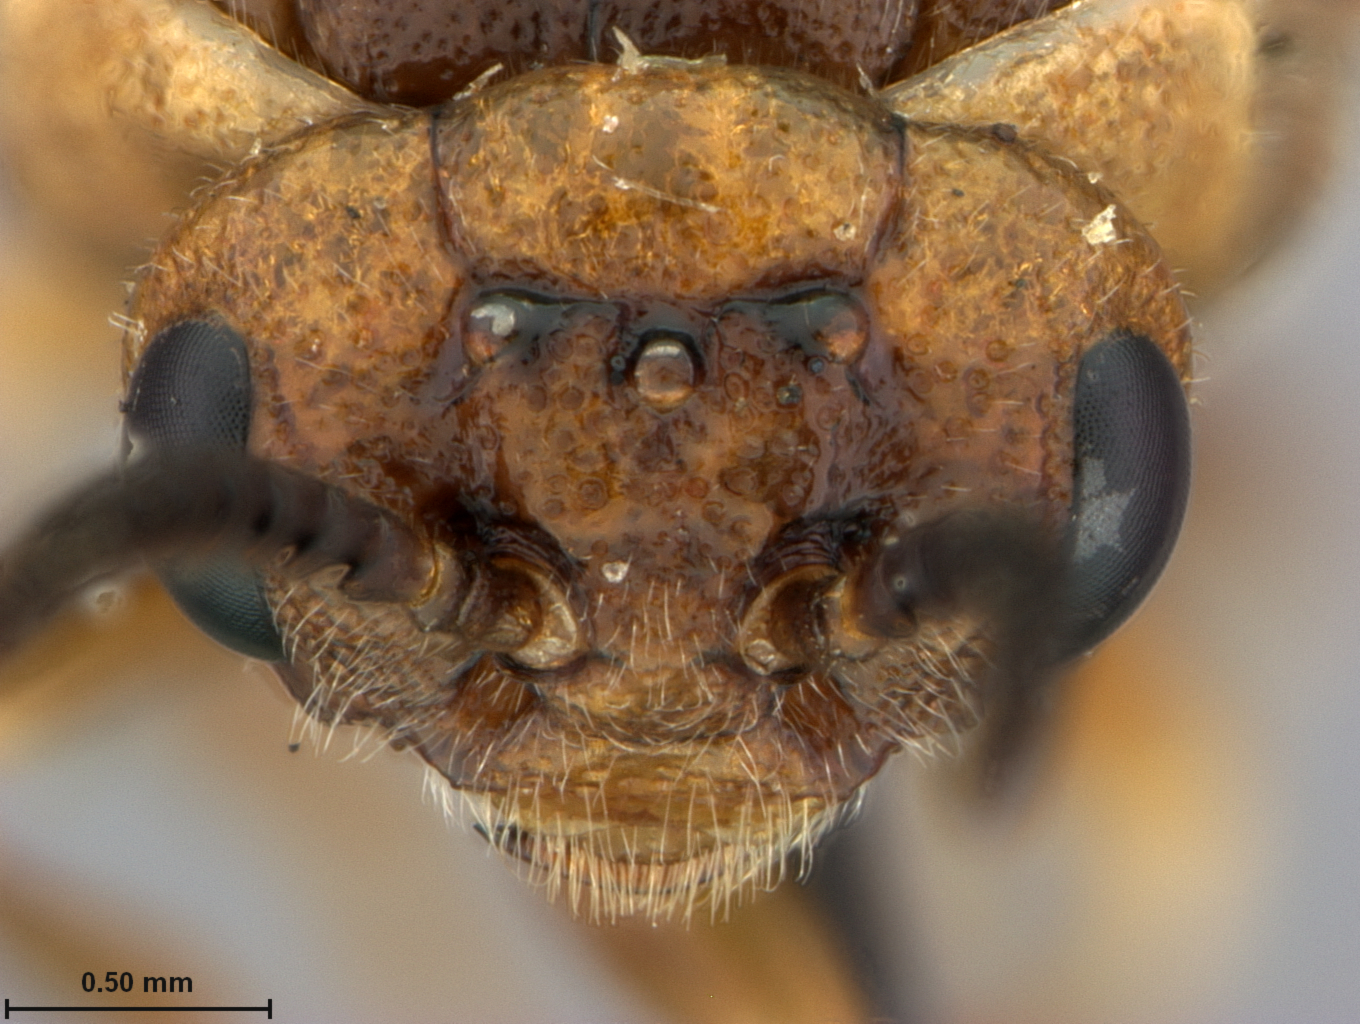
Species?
Neodiprion swainei
